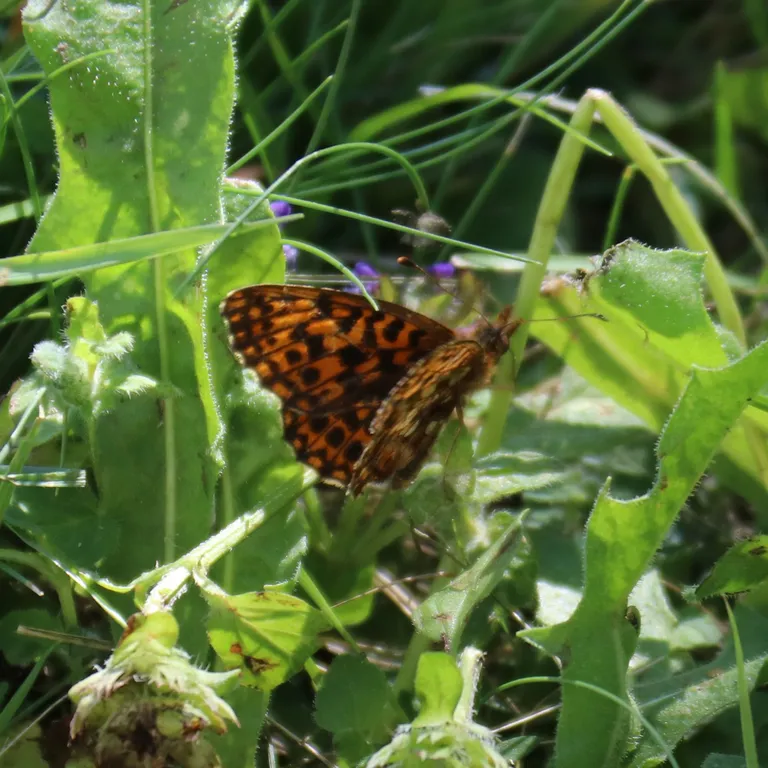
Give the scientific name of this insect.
Boloria dia
